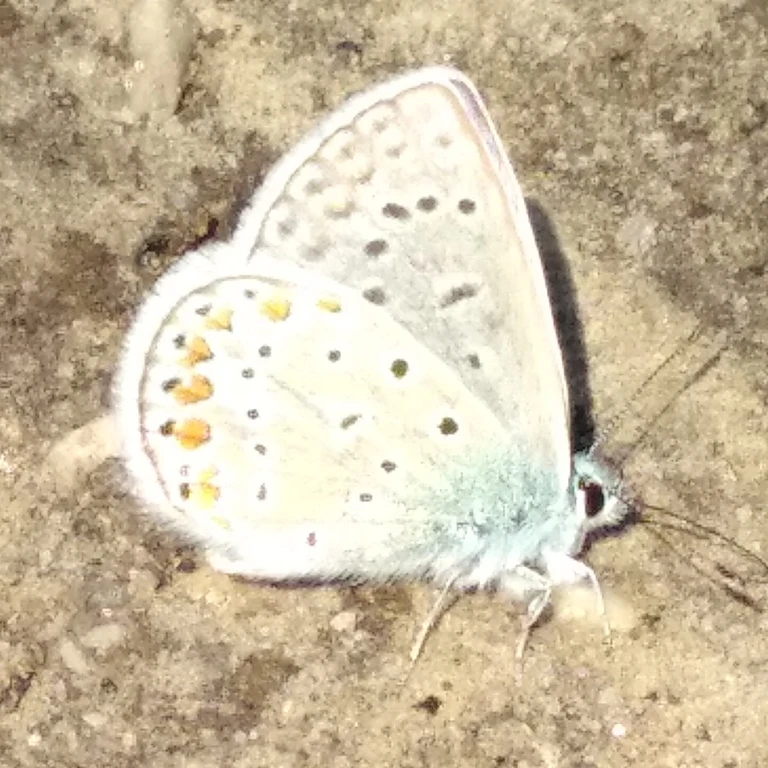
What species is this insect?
Polyommatus icarus
